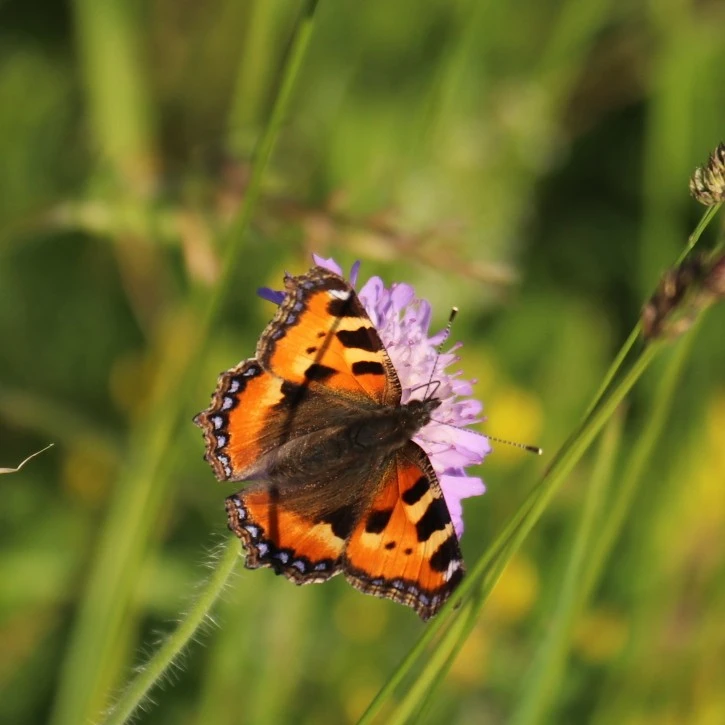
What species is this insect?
Aglais urticae
